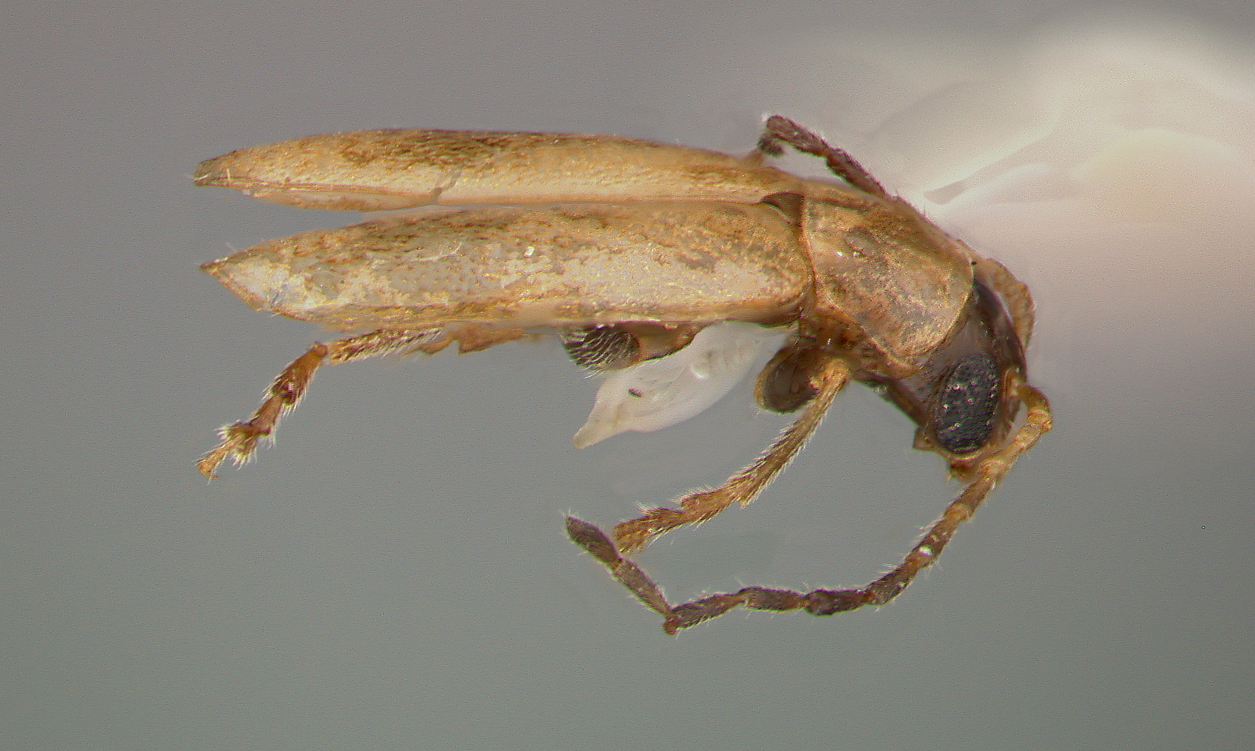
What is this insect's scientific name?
Luperodes elachistus
